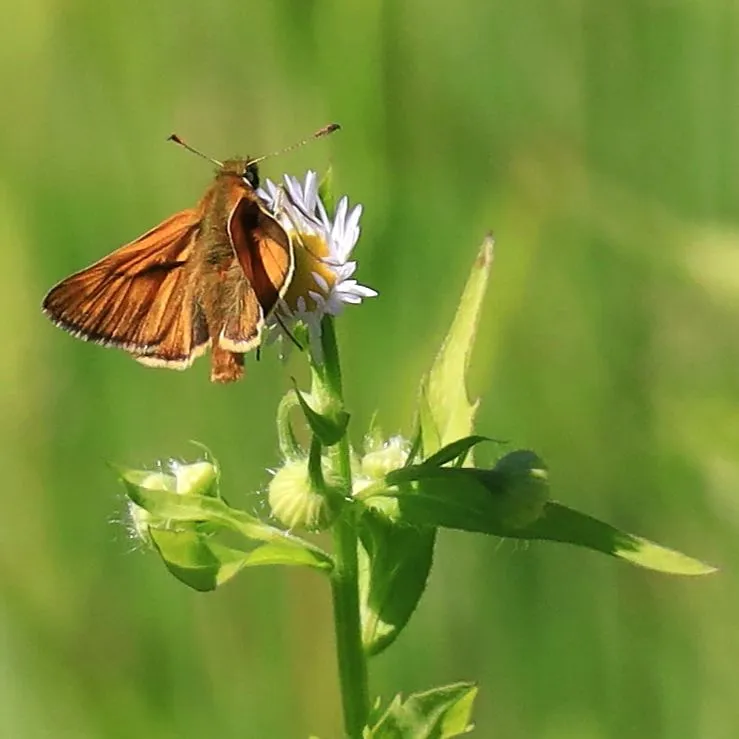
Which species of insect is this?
Ochlodes sylvanus (also Ochlodes venata)
